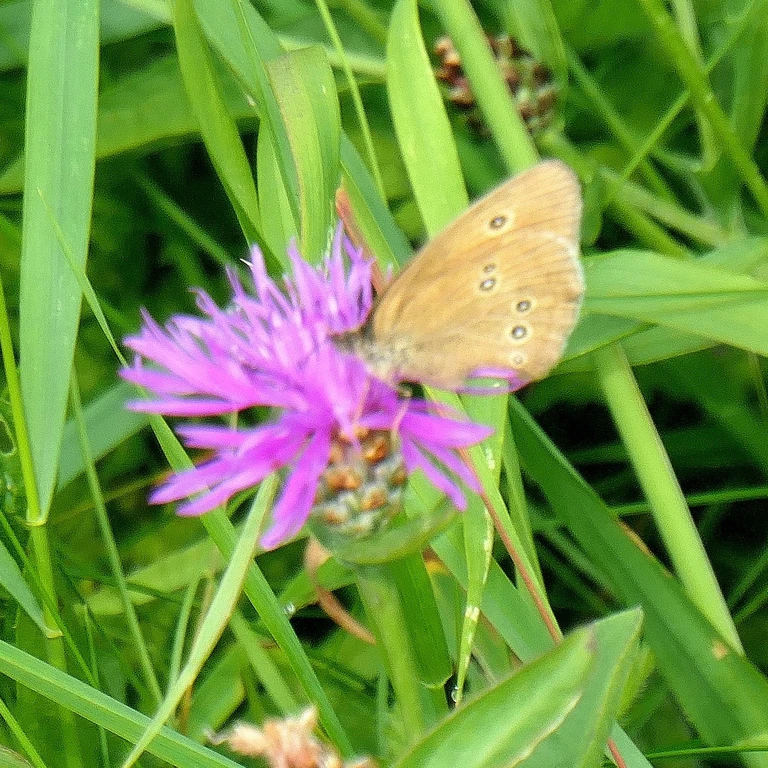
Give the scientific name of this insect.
Aphantopus hyperantus
